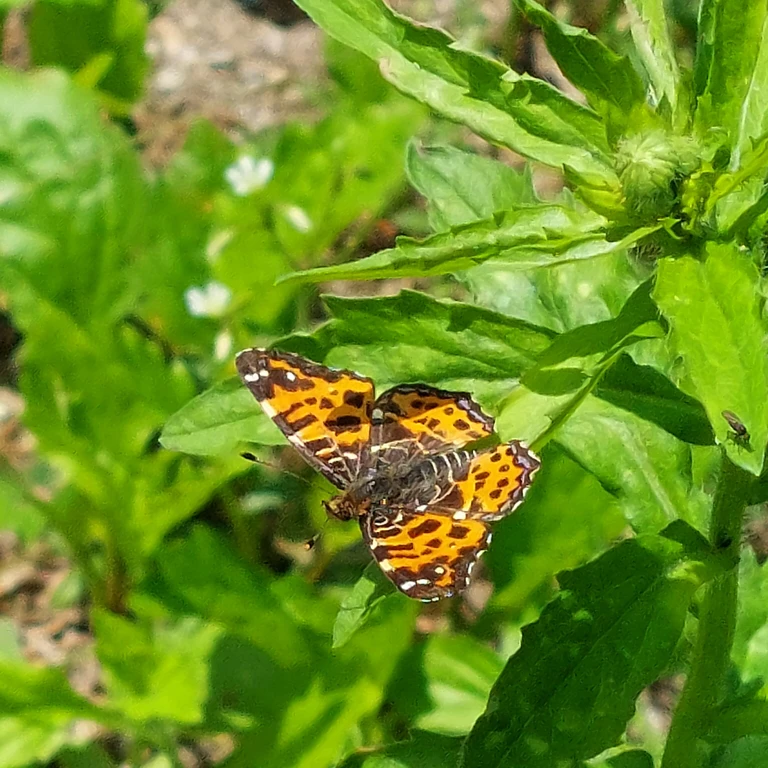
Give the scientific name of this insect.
Araschnia levana
